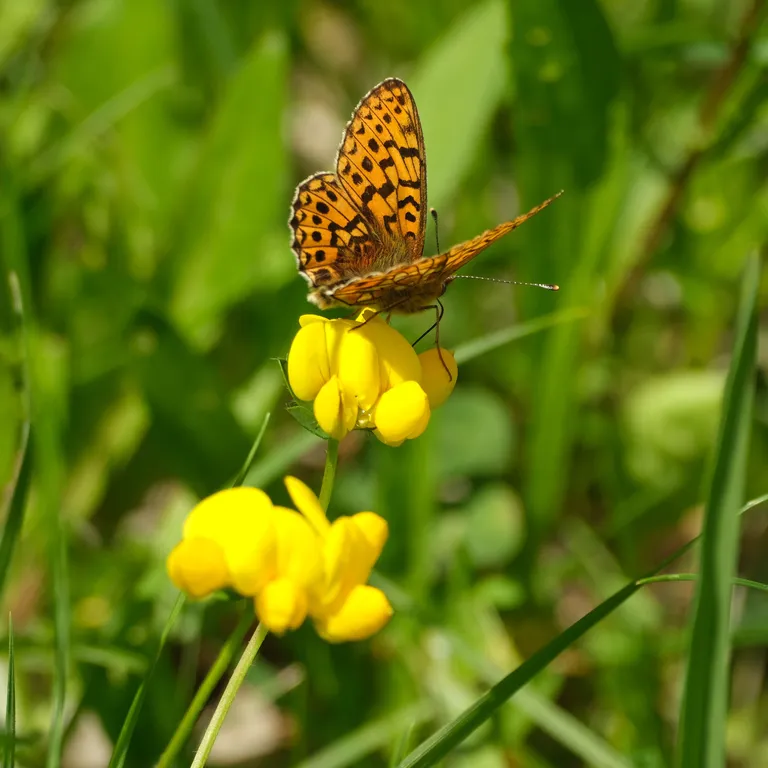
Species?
Boloria euphrosyne (also Clossiana euphrosyne)
